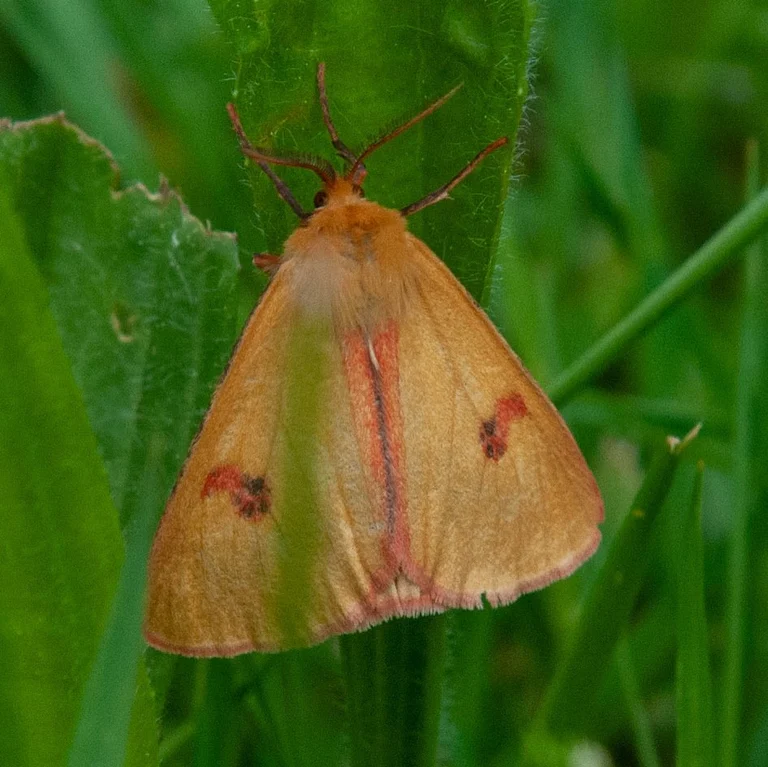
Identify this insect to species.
Diacrisia sannio
